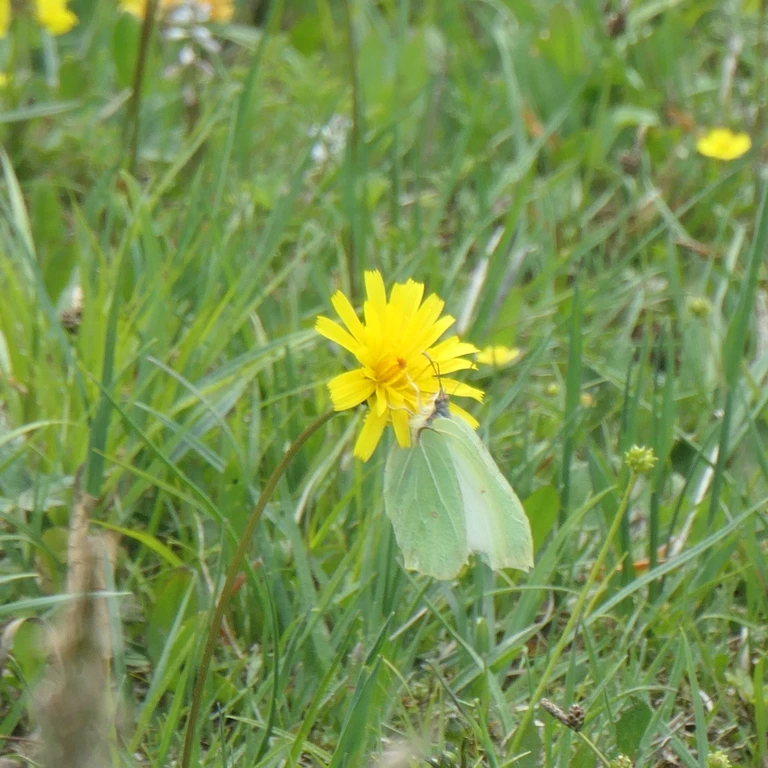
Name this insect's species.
Gonepteryx rhamni
